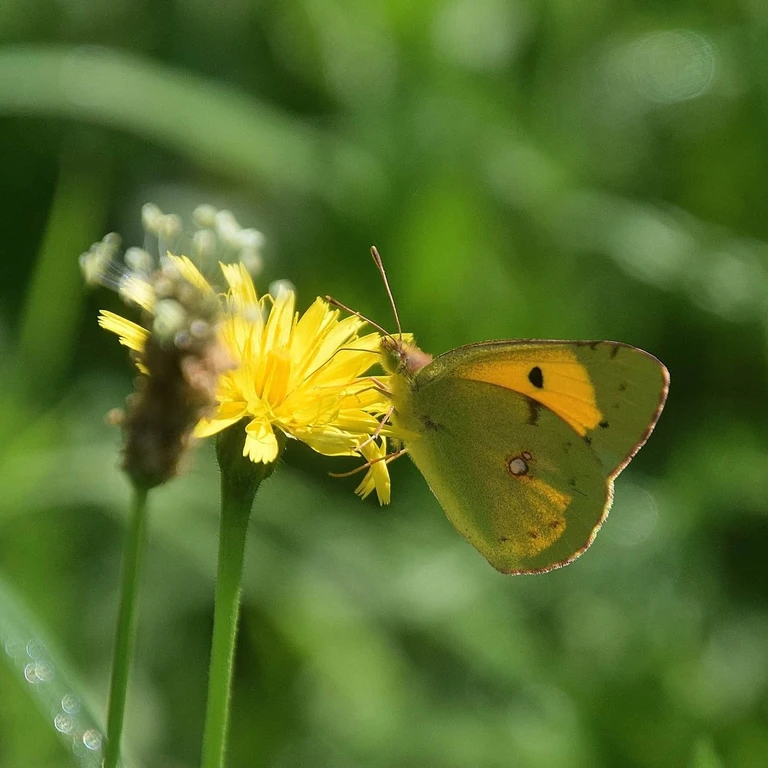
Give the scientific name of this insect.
Colias croceus
